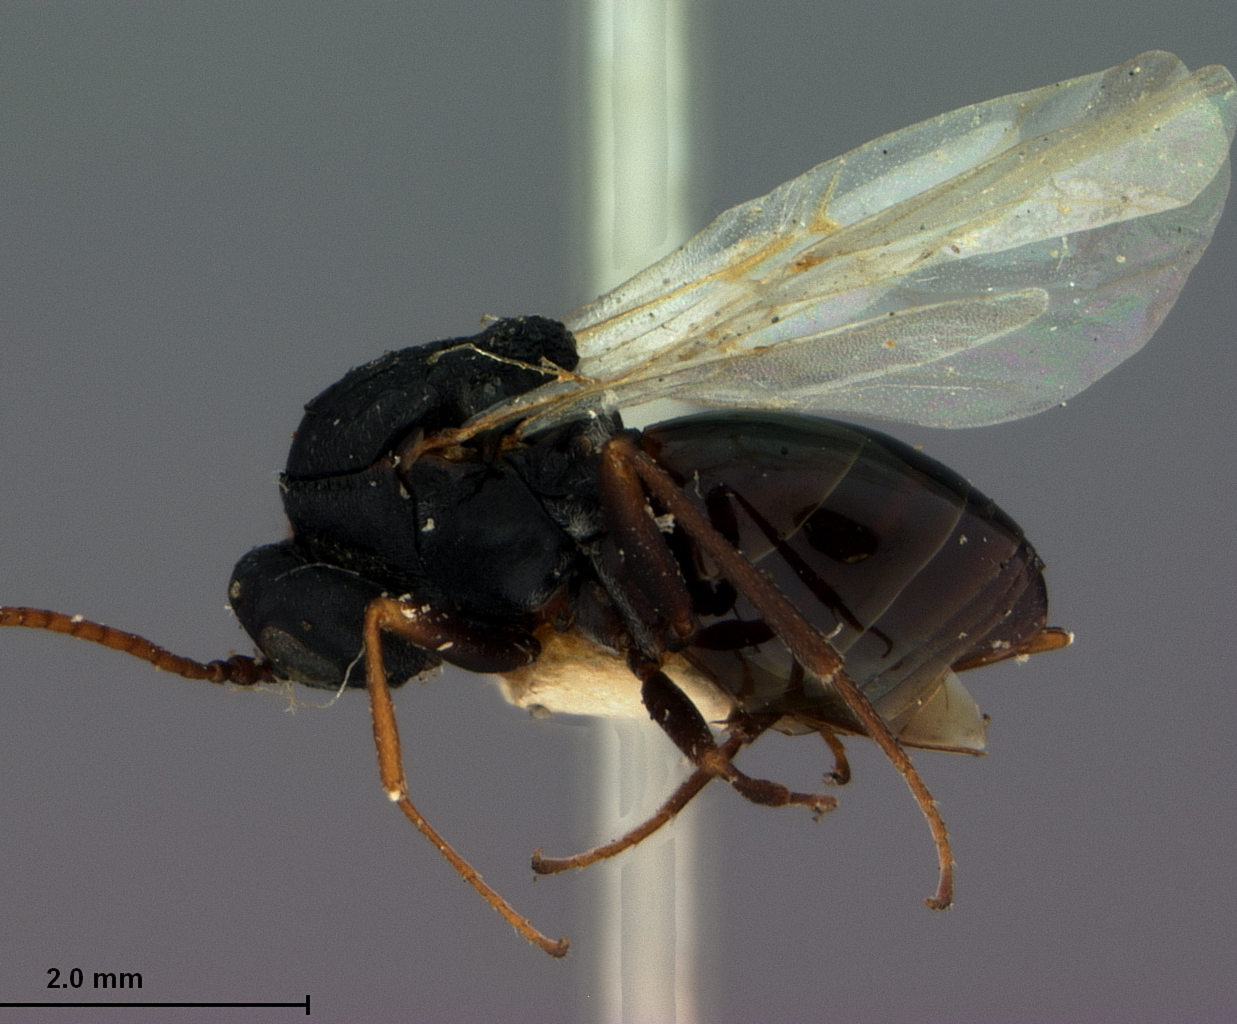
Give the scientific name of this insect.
Antistrophus silphii
